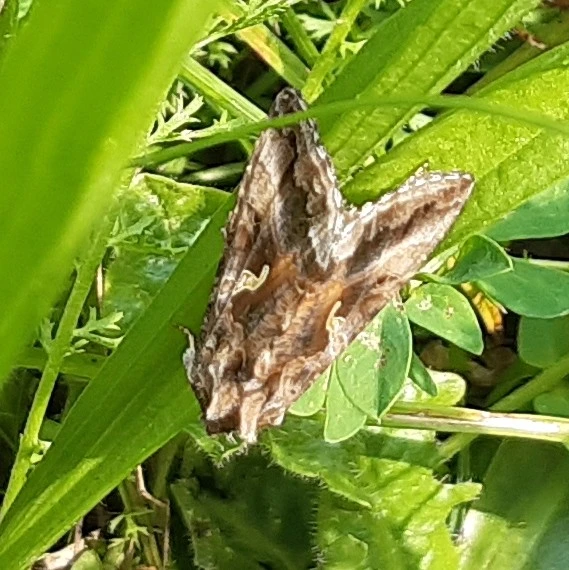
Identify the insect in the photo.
Autographa gamma
